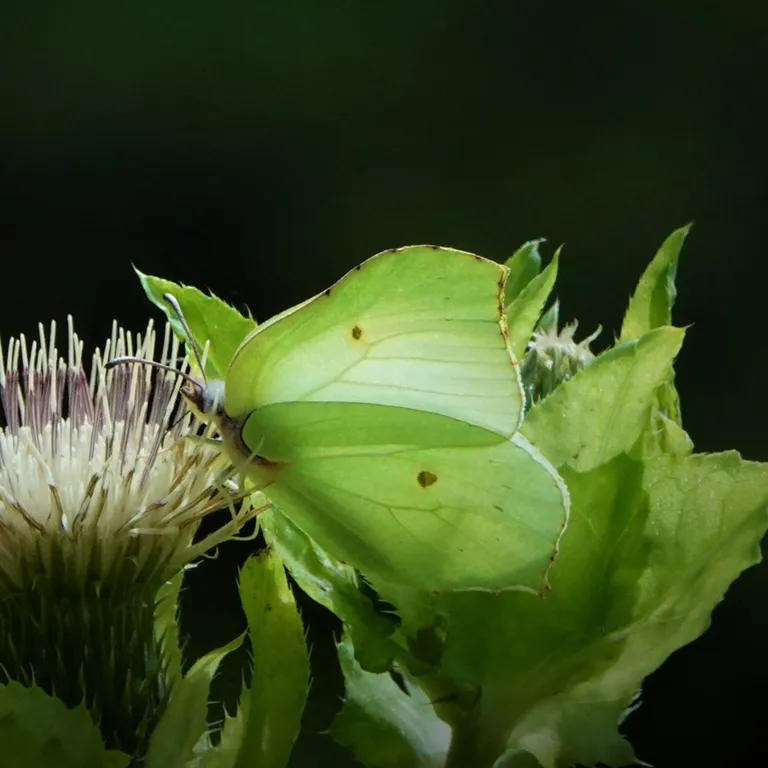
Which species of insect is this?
Gonepteryx rhamni
